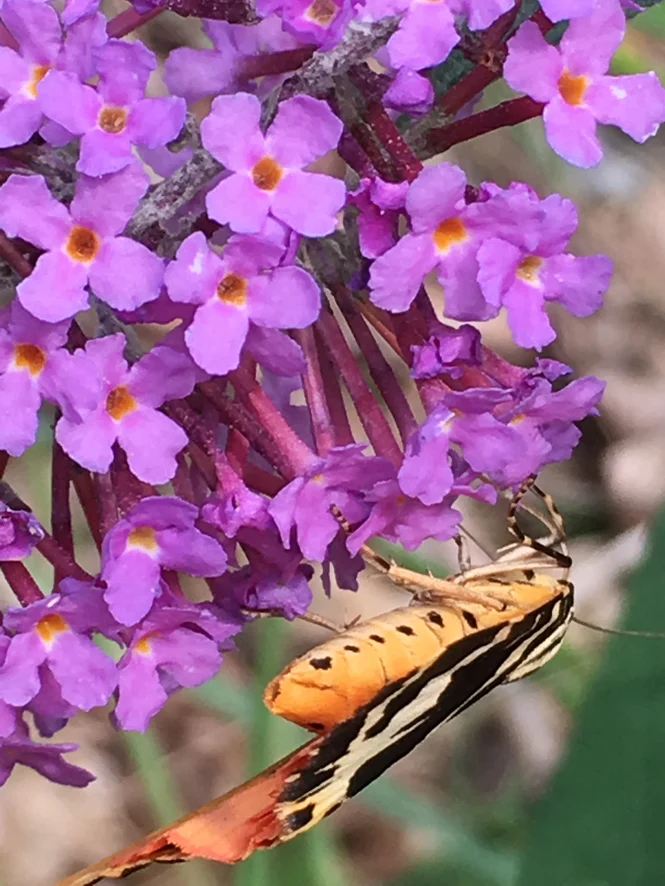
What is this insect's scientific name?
Euplagia quadripunctaria
